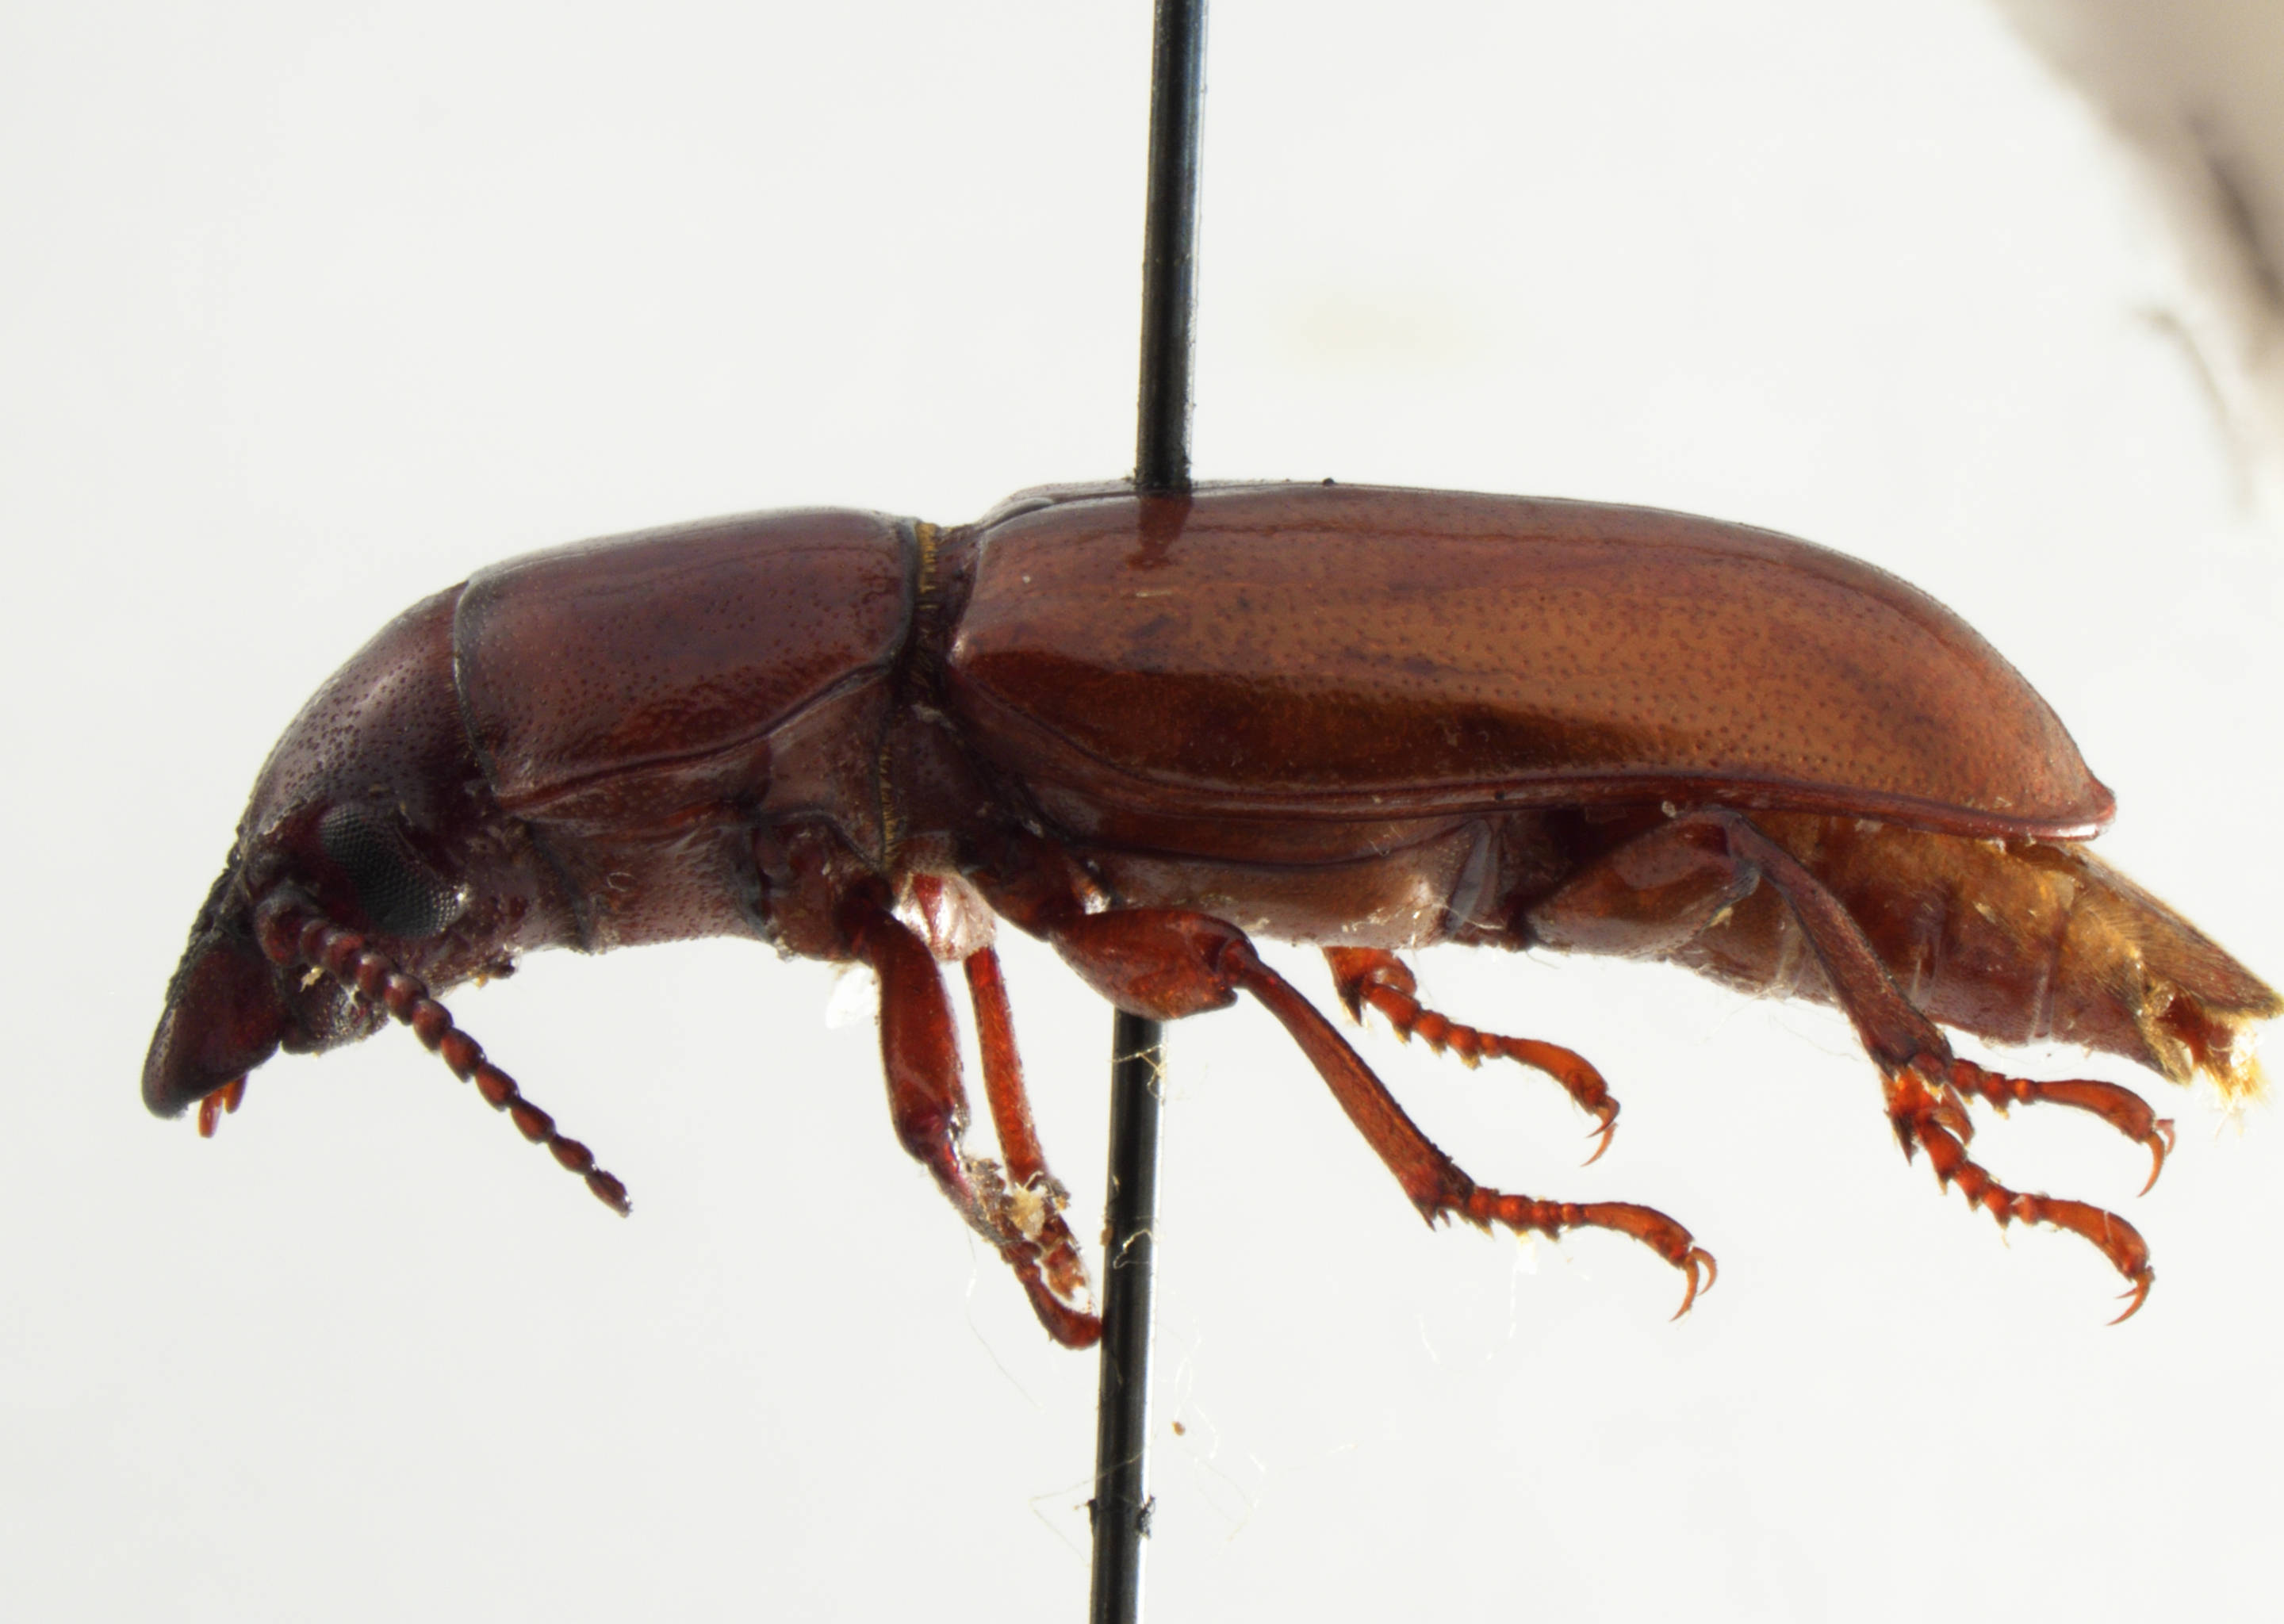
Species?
Parandra punctillata (also Neandra marginicollis)
